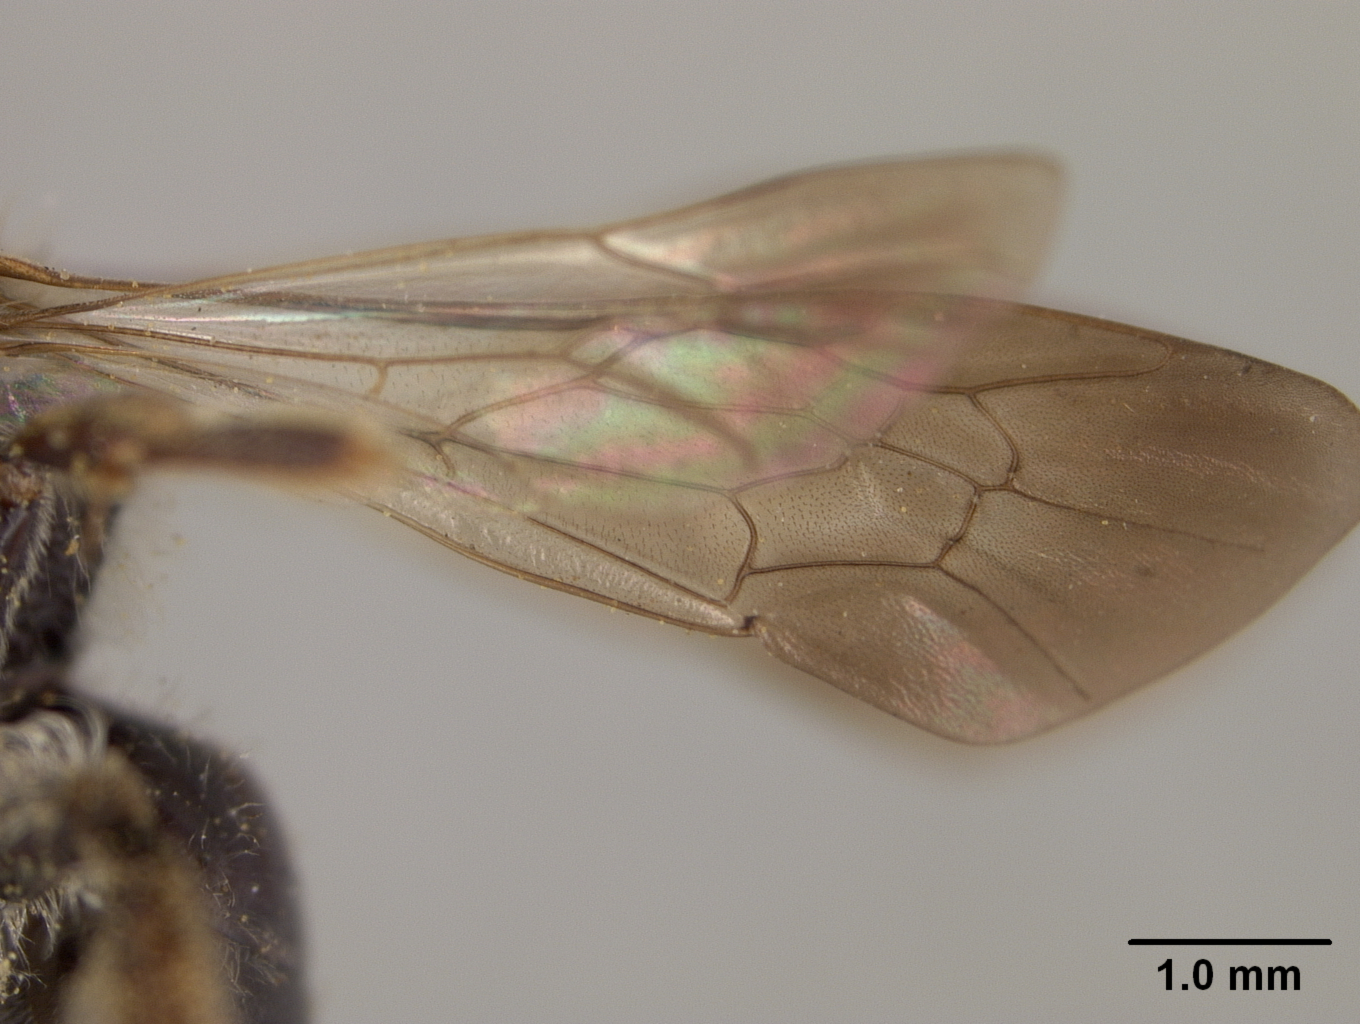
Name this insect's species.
Andrena atlantica
